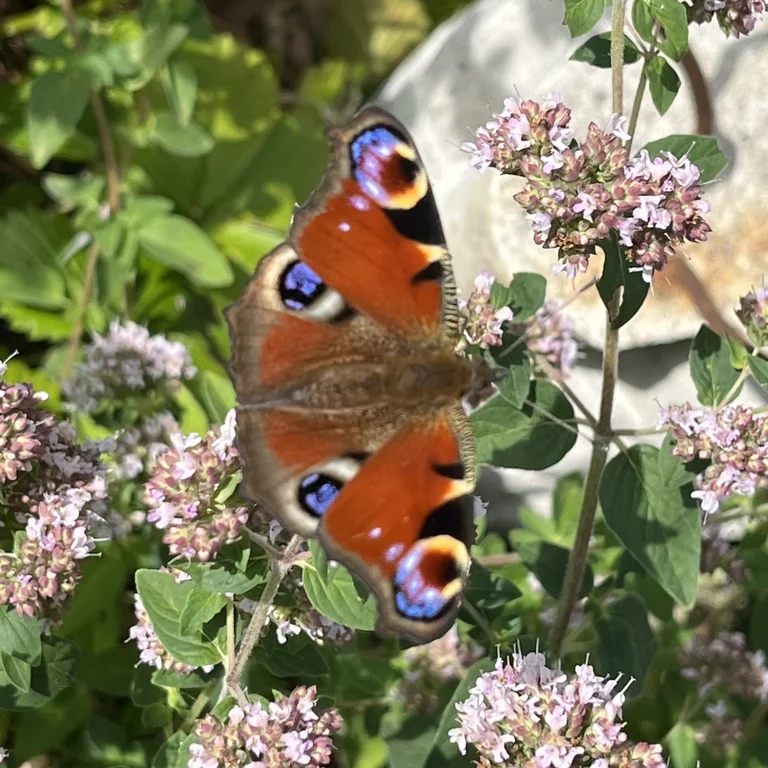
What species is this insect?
Aglais io
